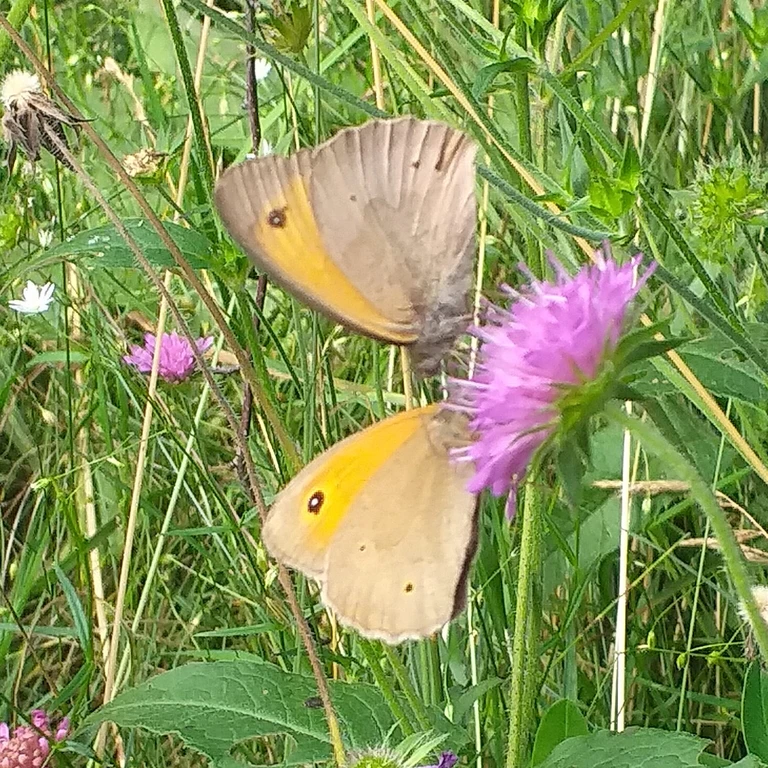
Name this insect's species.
Maniola jurtina
